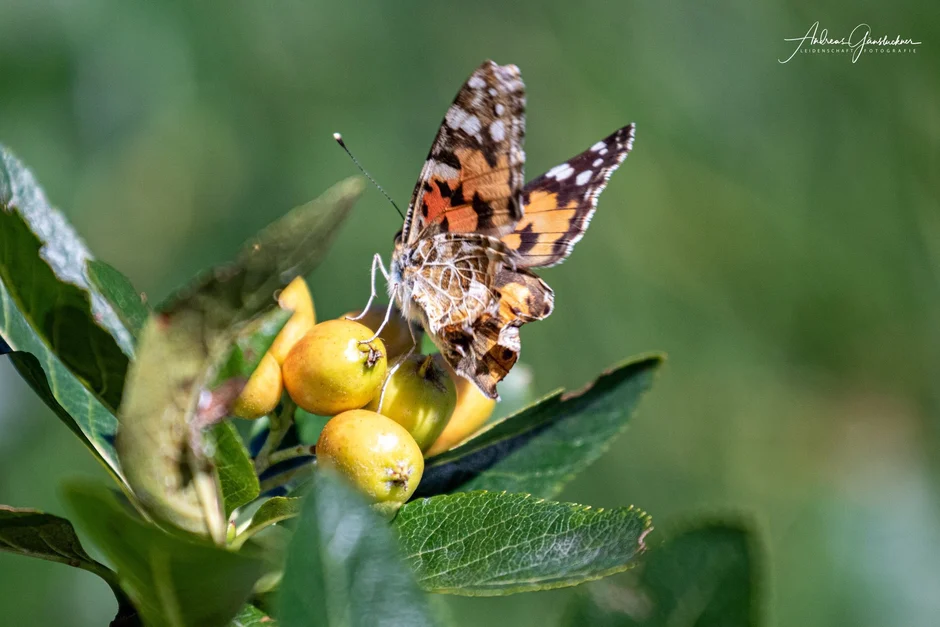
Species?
Vanessa cardui
